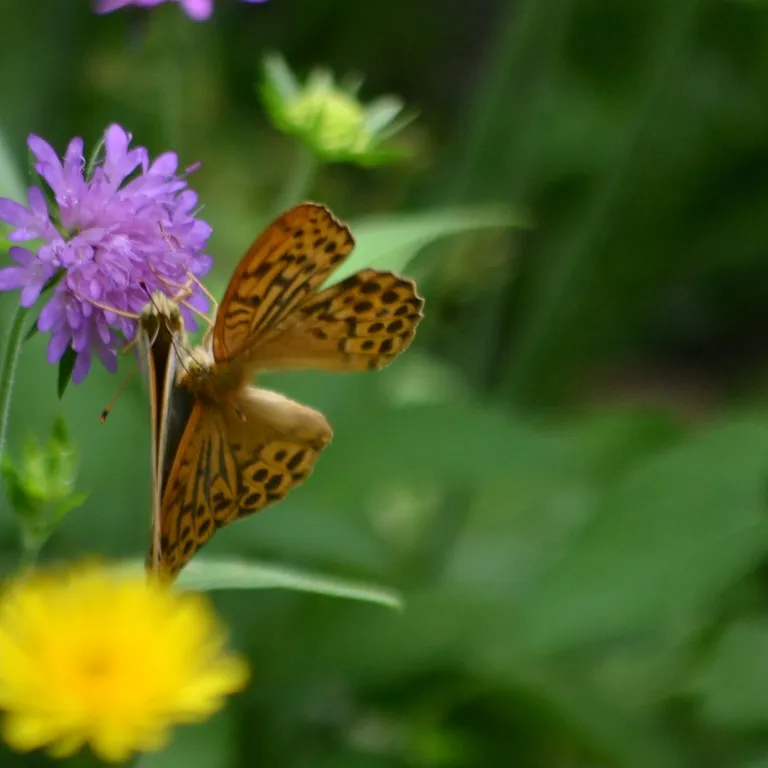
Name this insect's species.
Argynnis paphia
